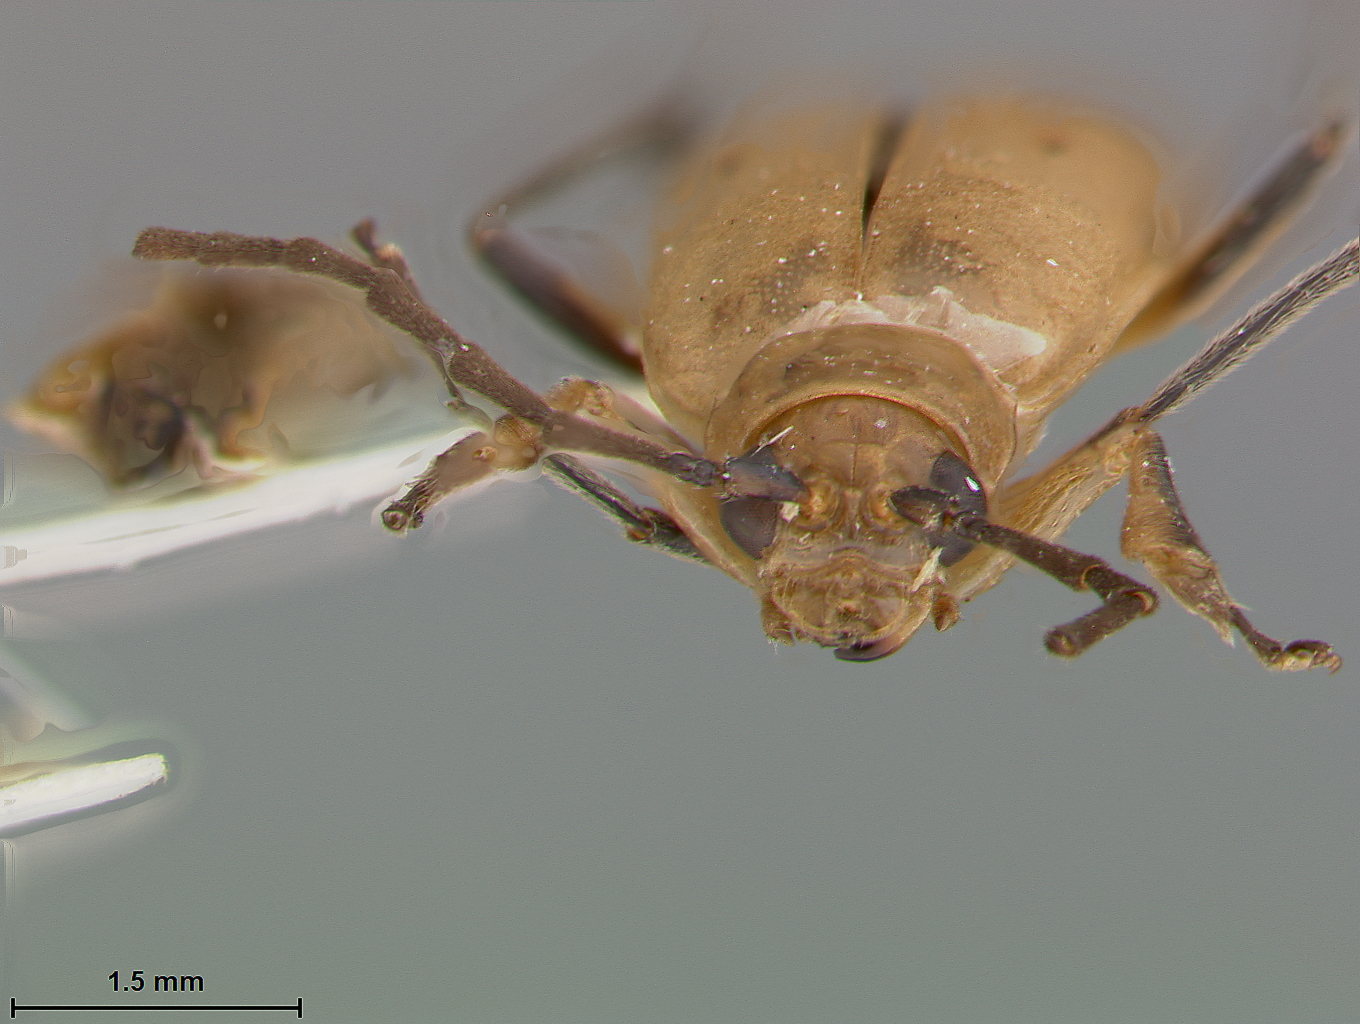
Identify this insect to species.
Platymorpha homoia
